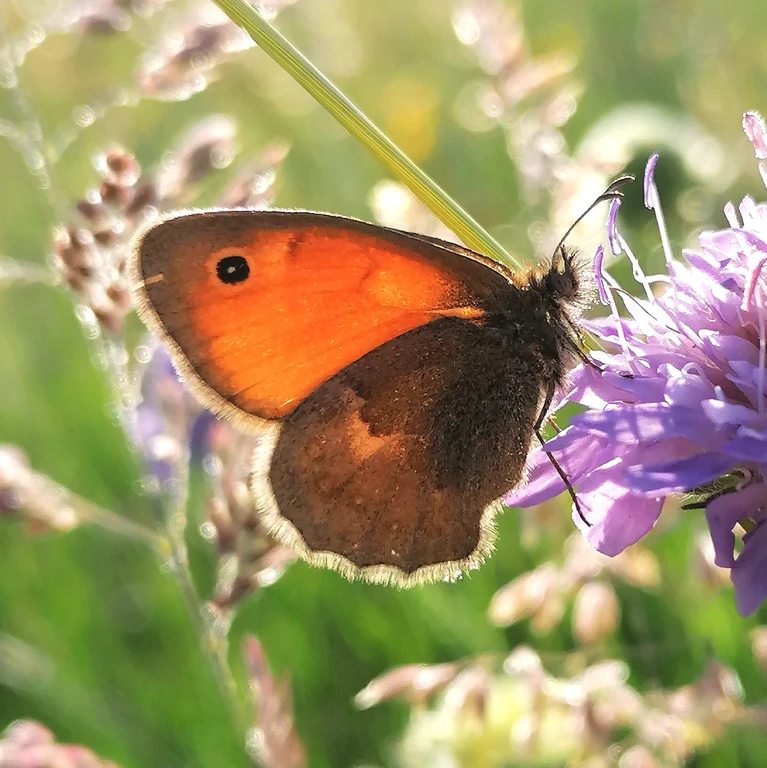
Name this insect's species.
Coenonympha pamphilus
